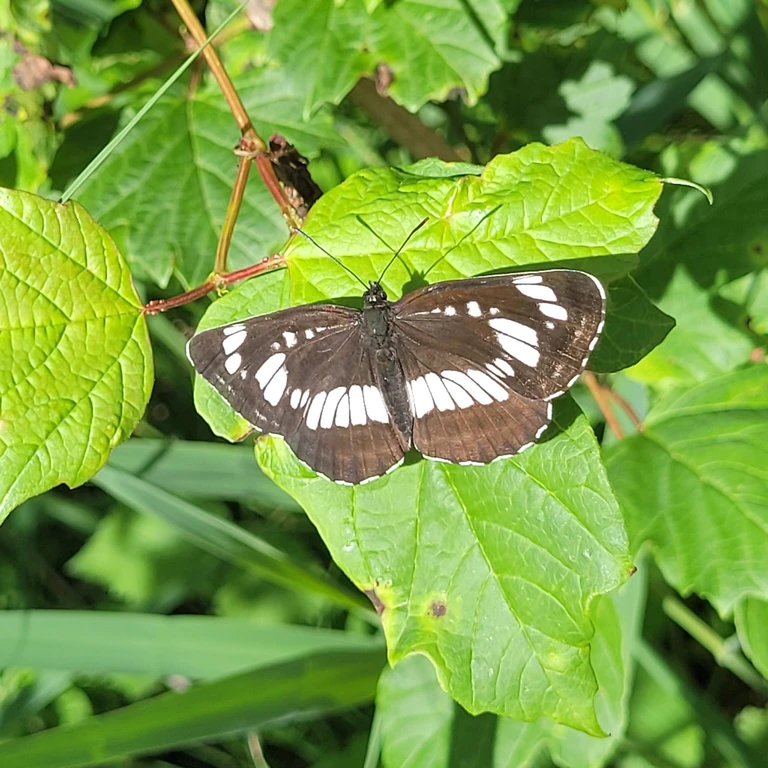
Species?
Neptis rivularis
